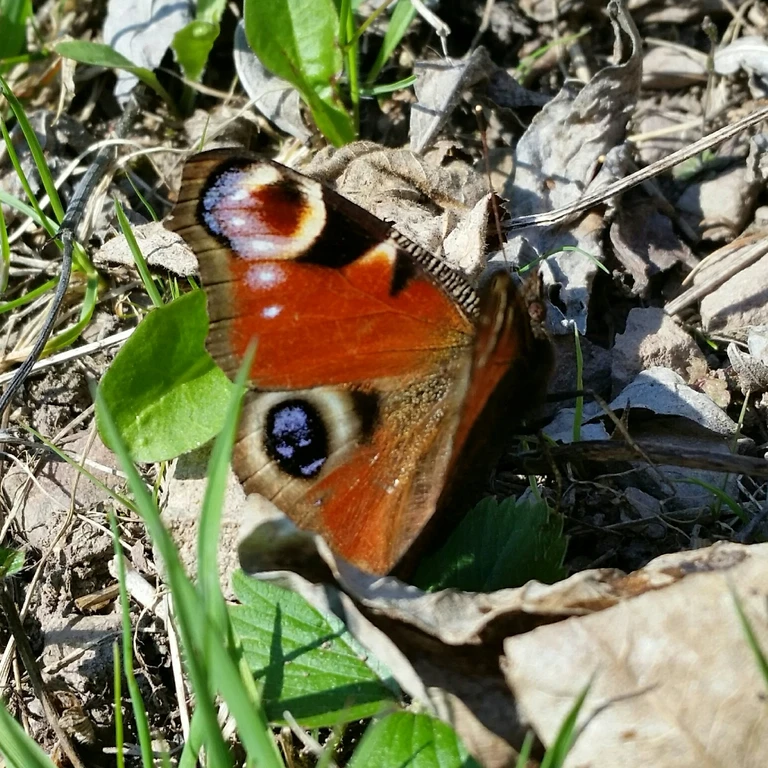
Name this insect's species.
Aglais io
